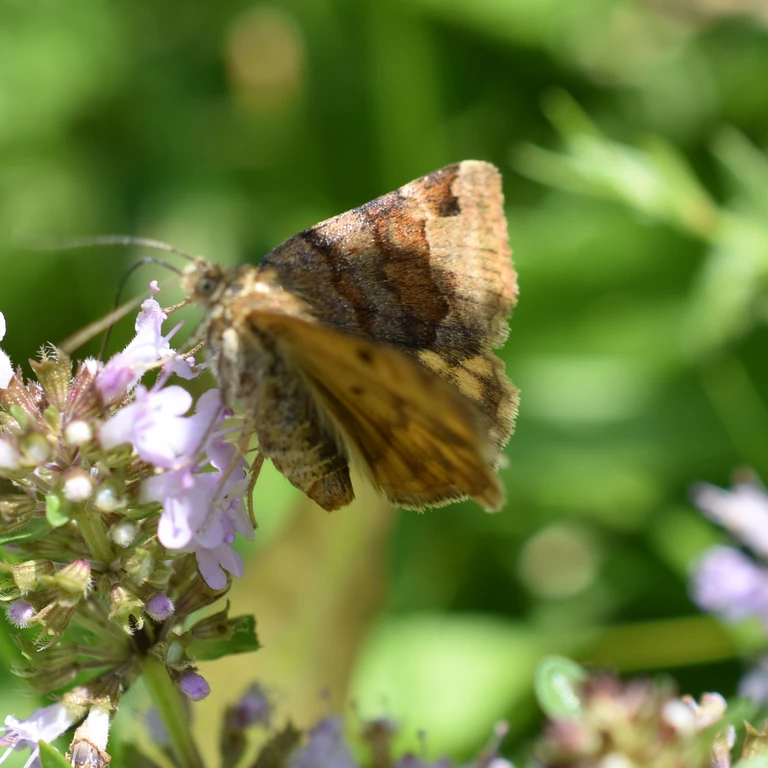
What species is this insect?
Euclidia glyphica
